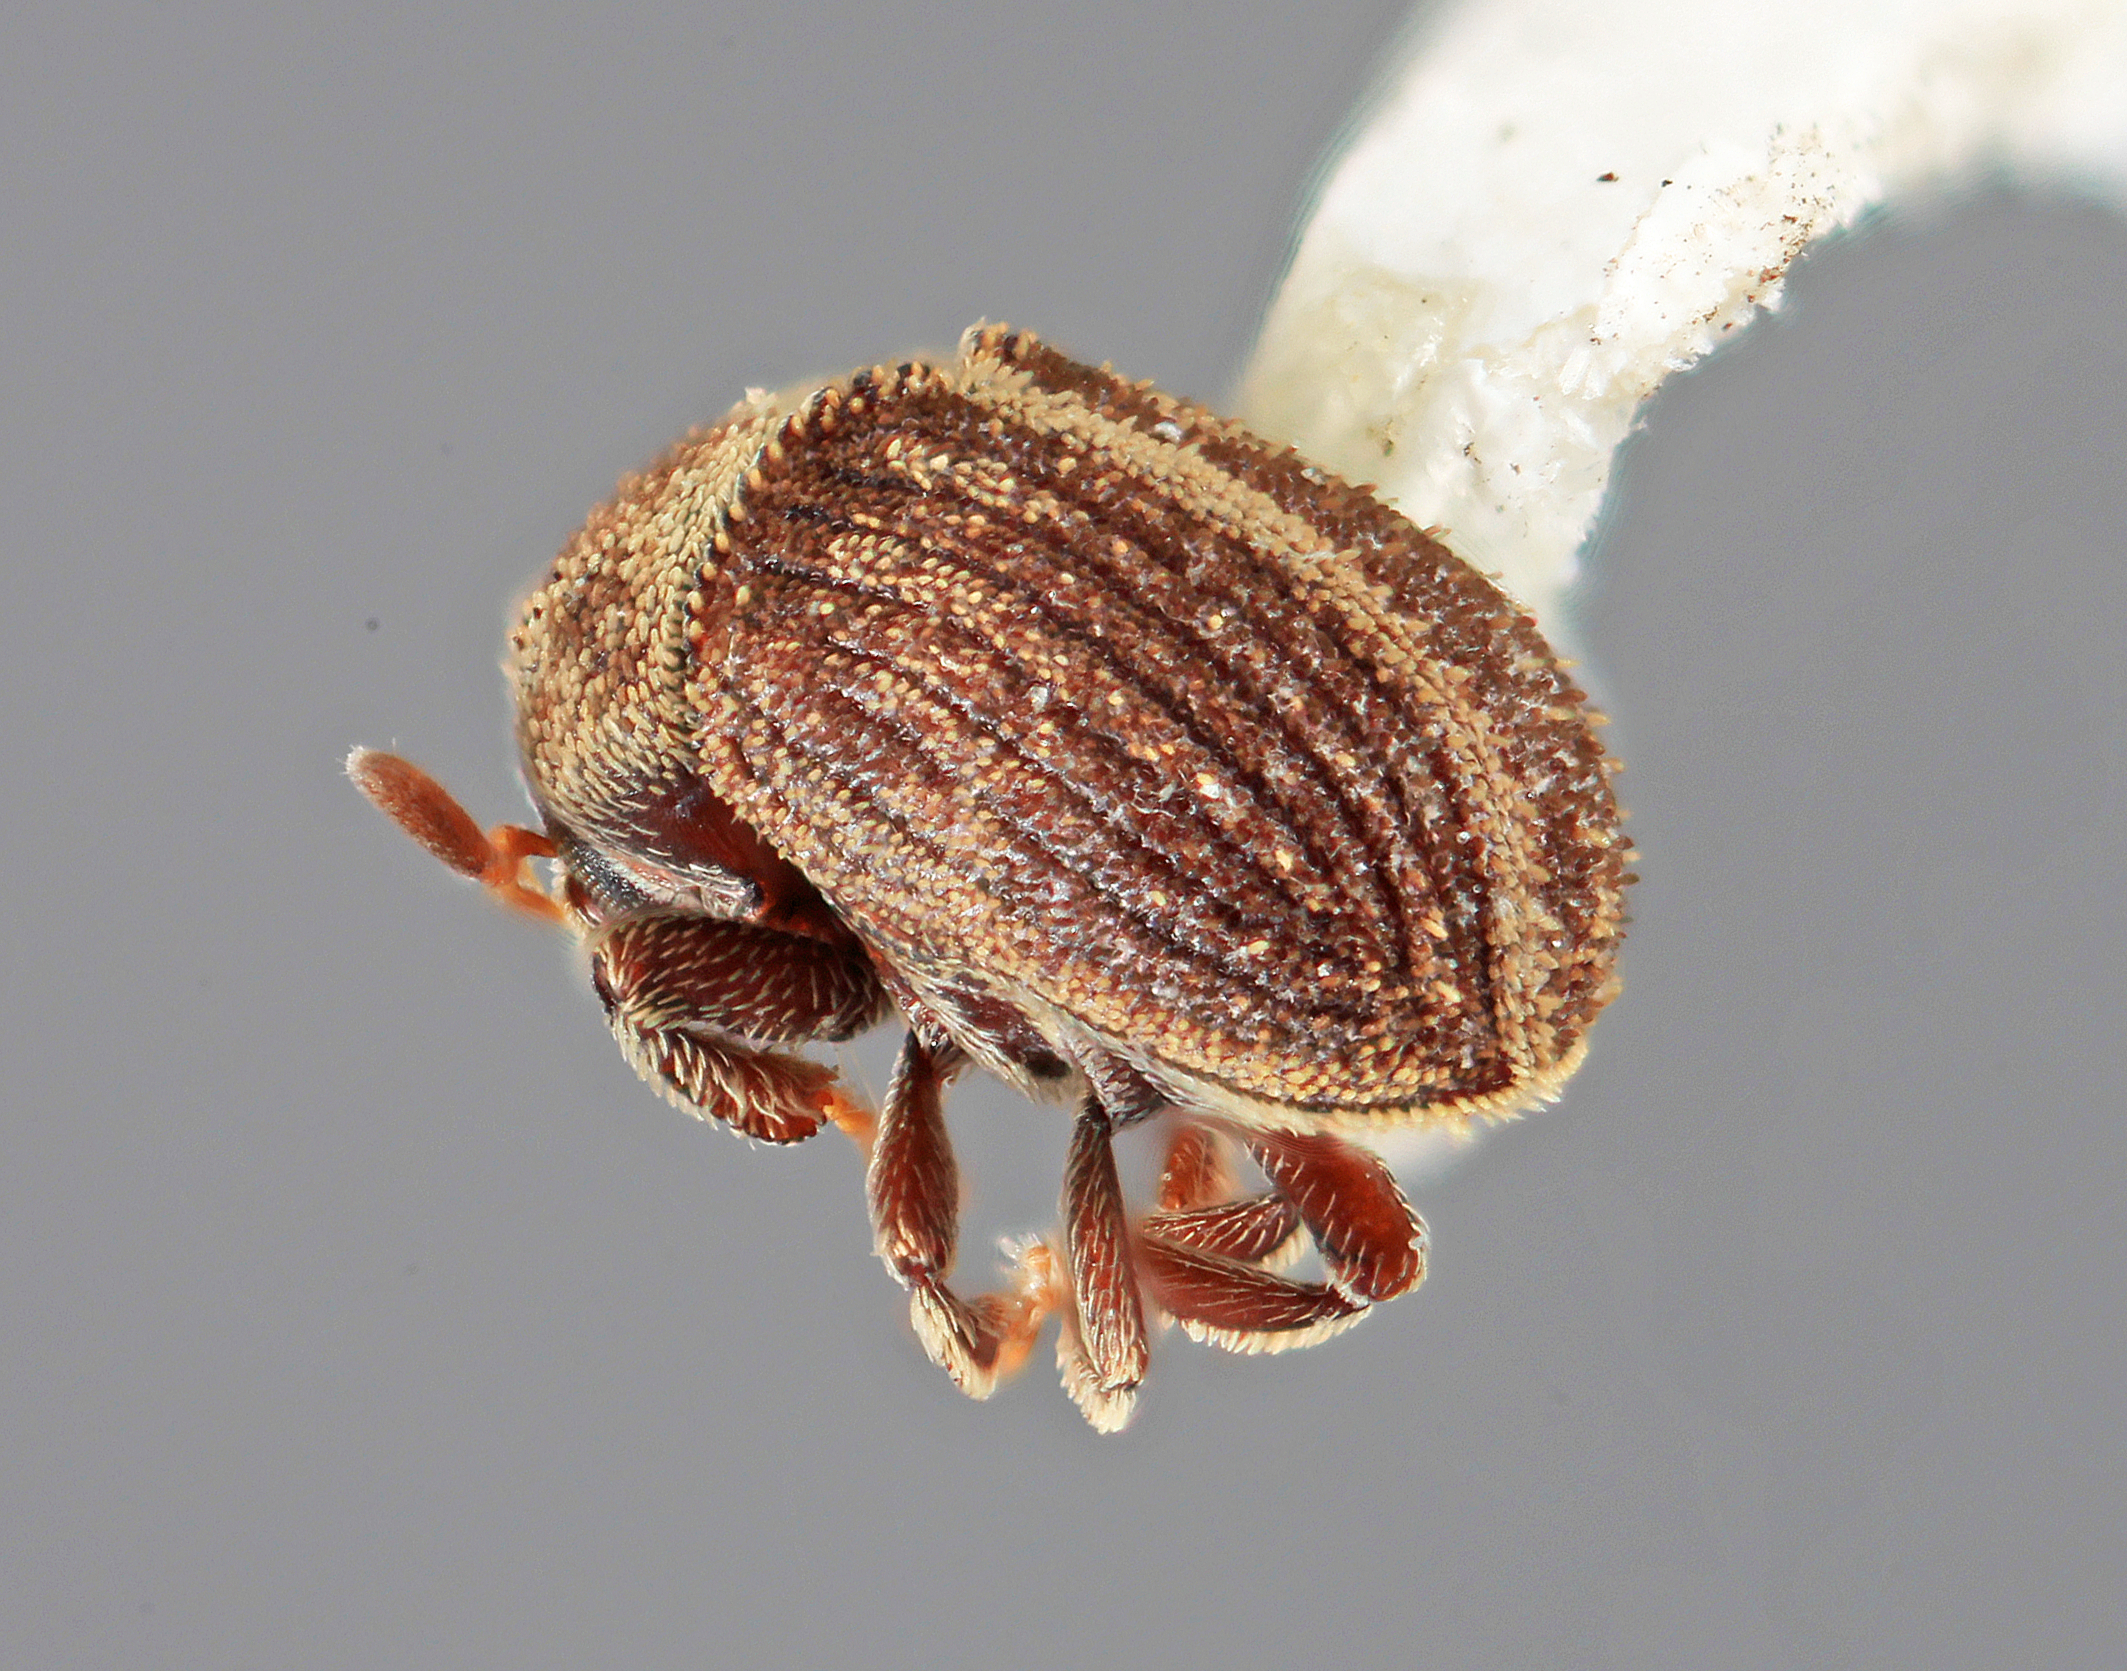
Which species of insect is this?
Chramesus varius
